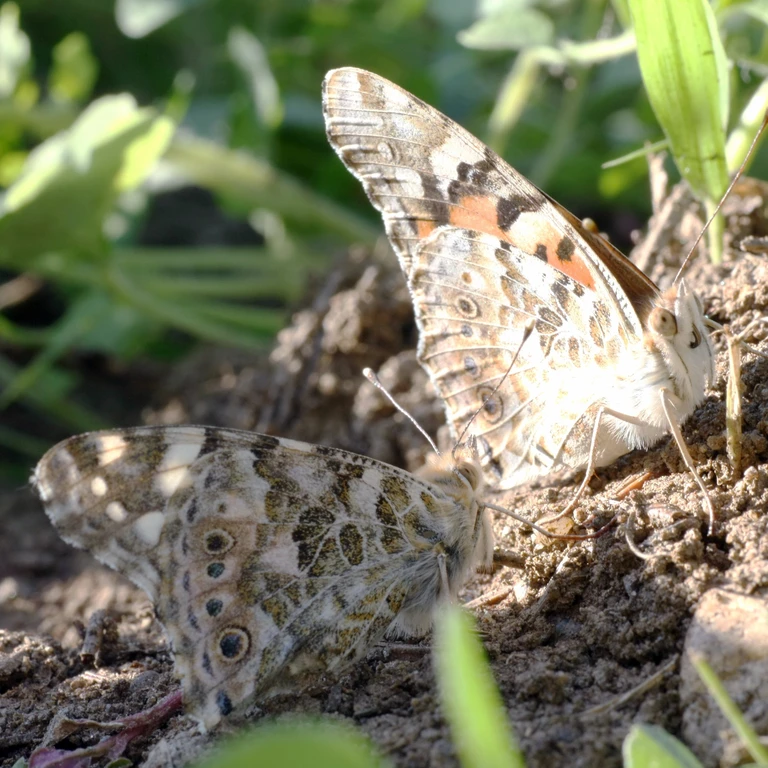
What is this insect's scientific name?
Vanessa cardui
